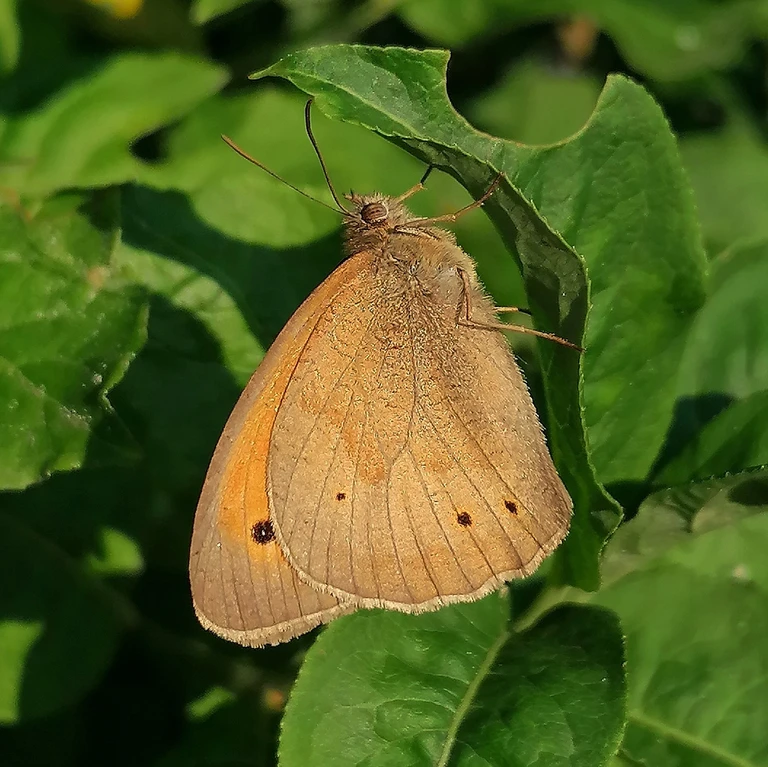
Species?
Maniola jurtina
